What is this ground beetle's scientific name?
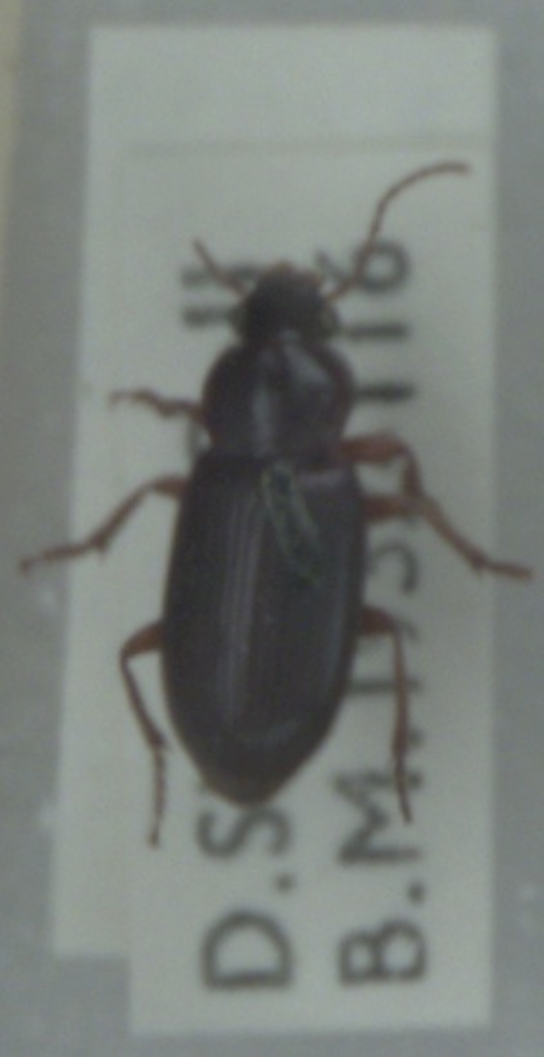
Ophonus melletii
